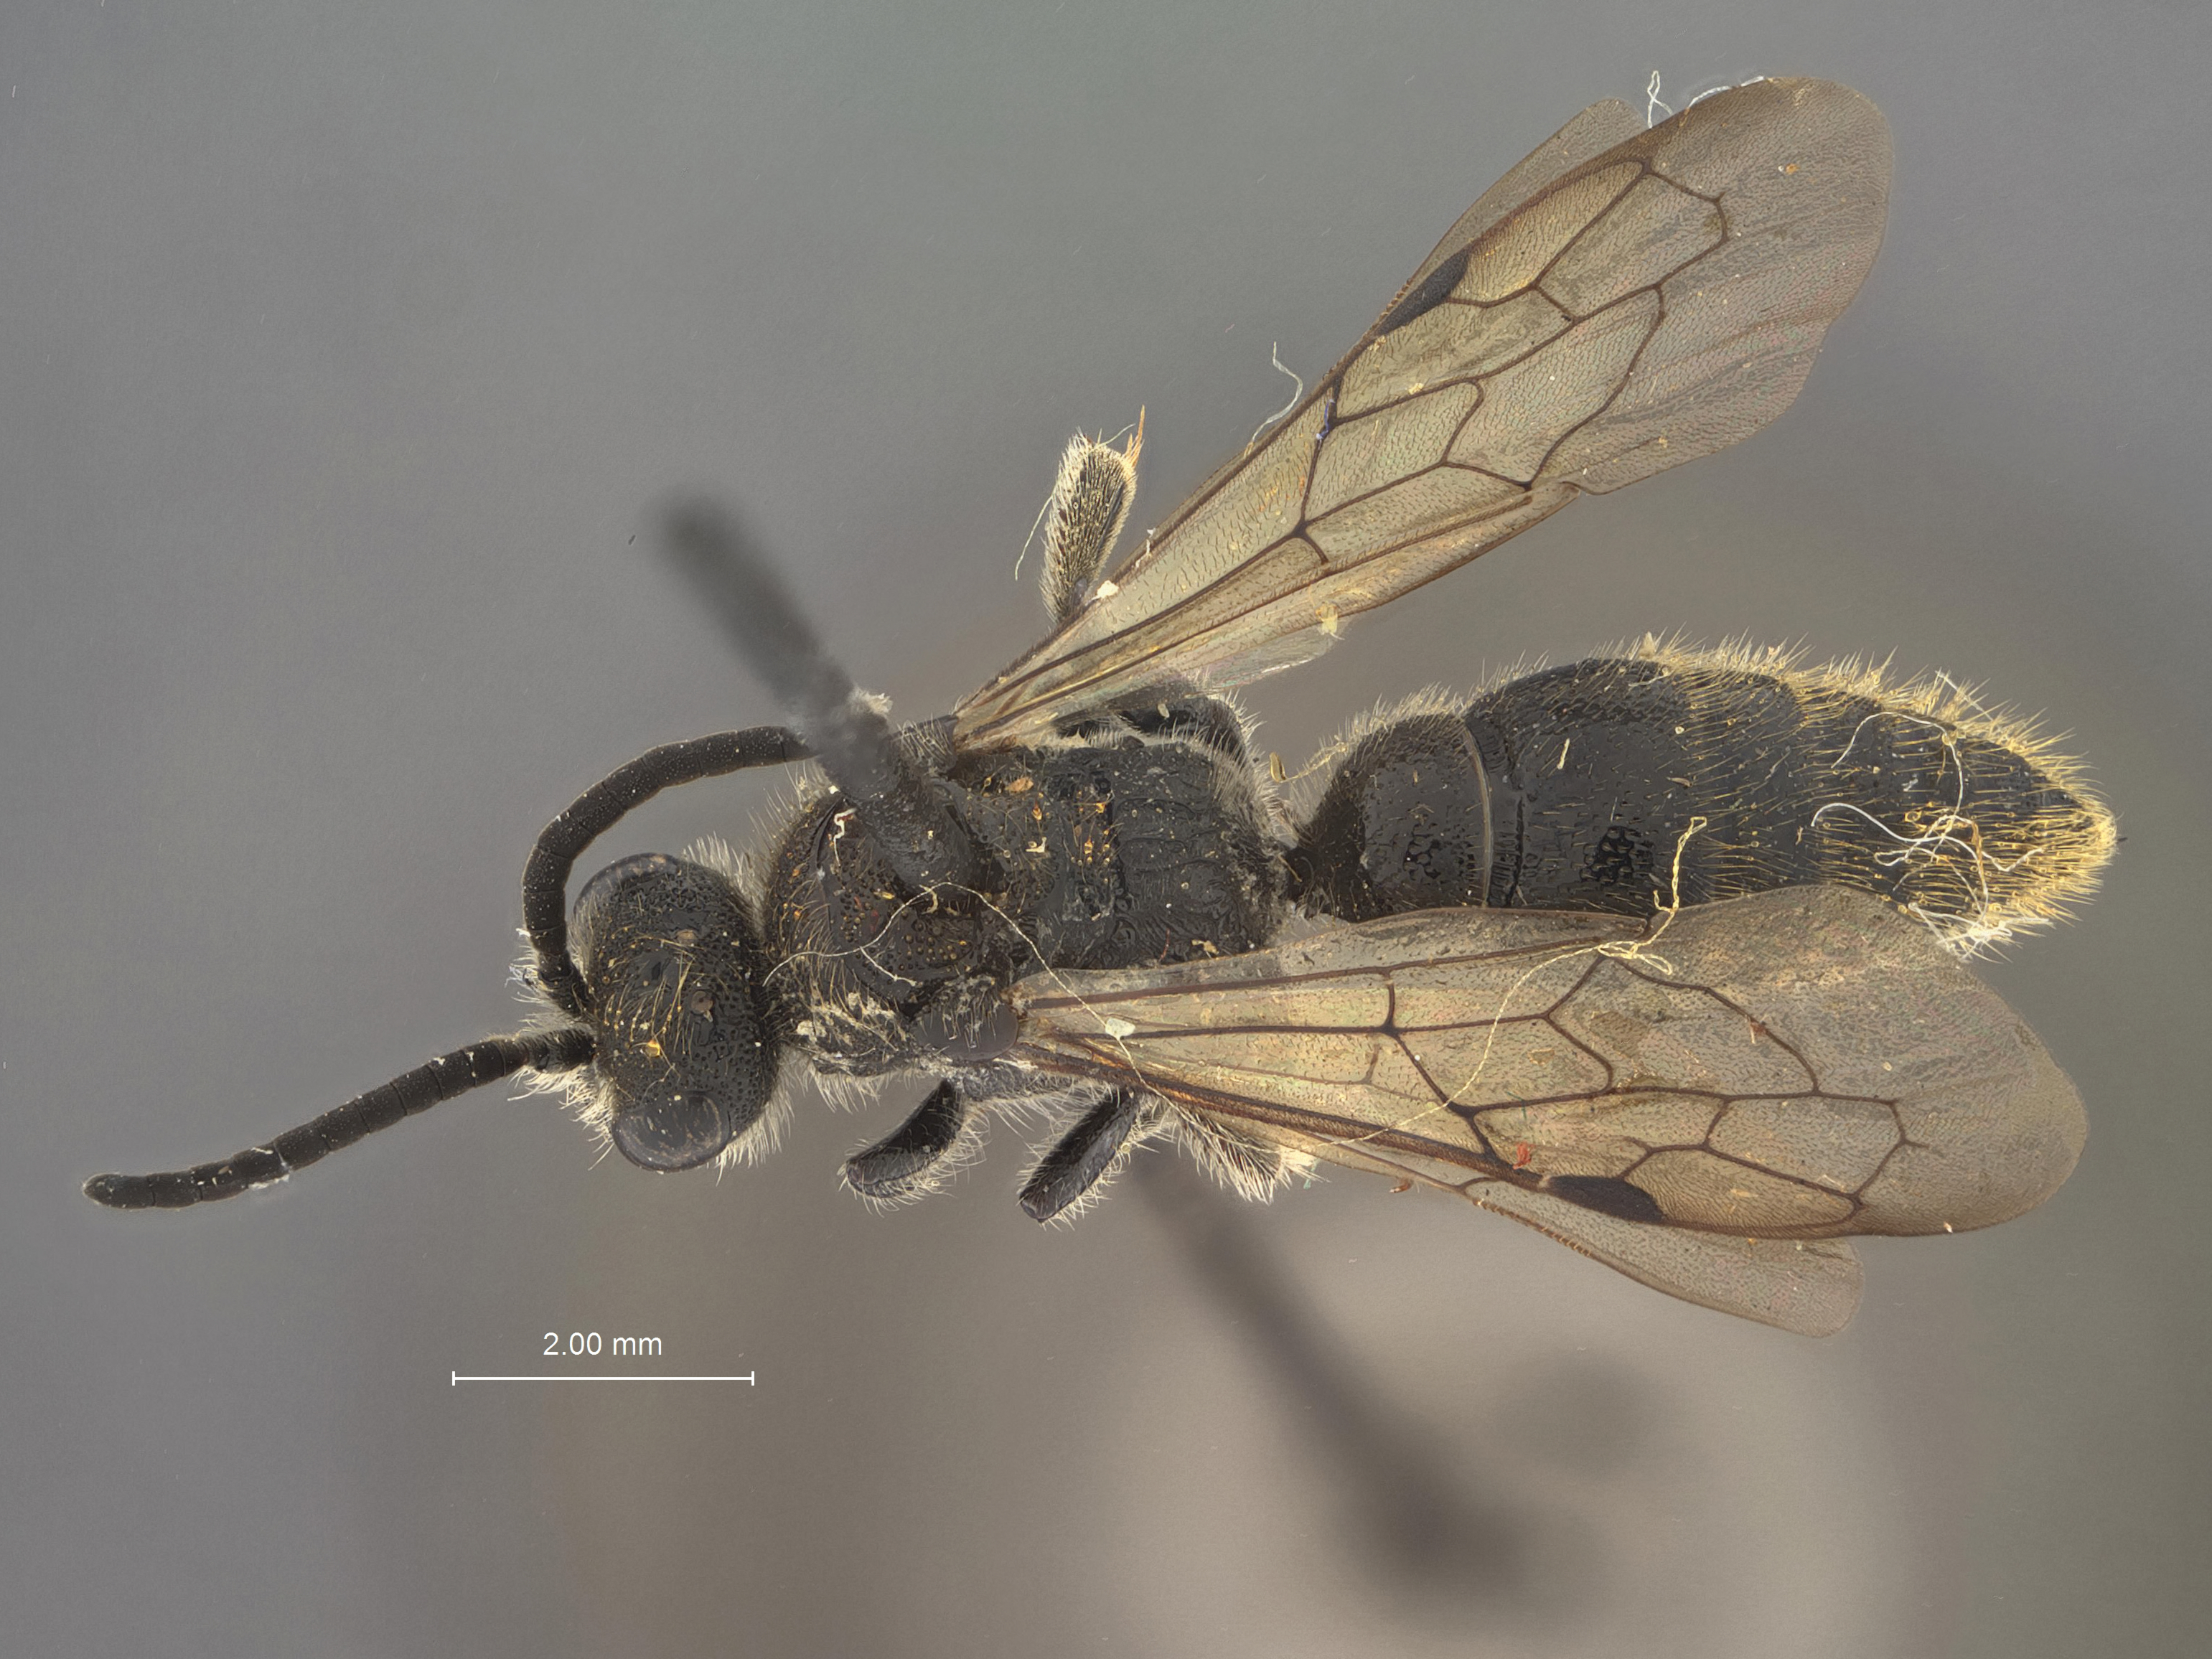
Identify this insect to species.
Krombeinia oaxacae
